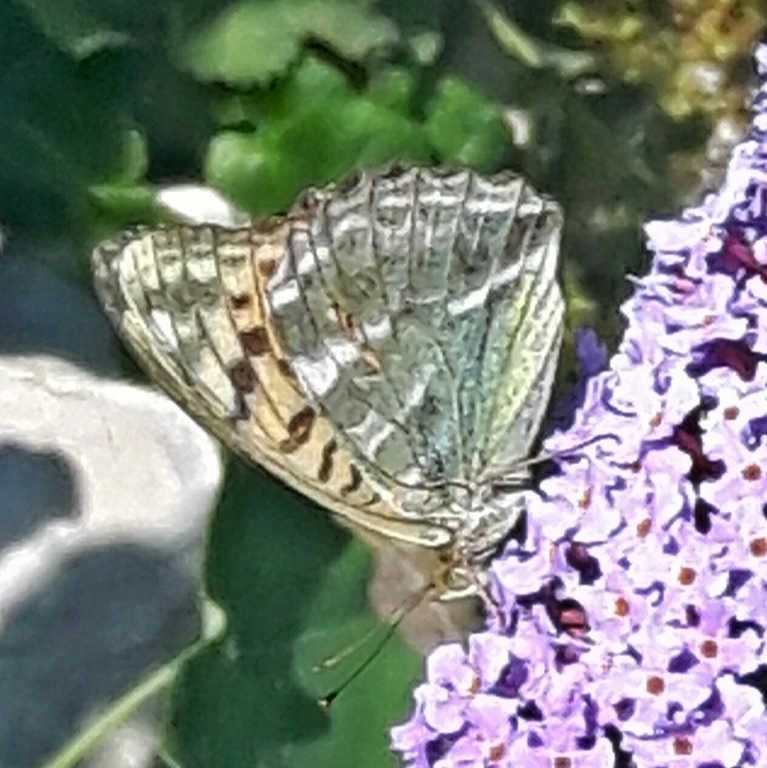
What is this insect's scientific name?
Argynnis paphia
